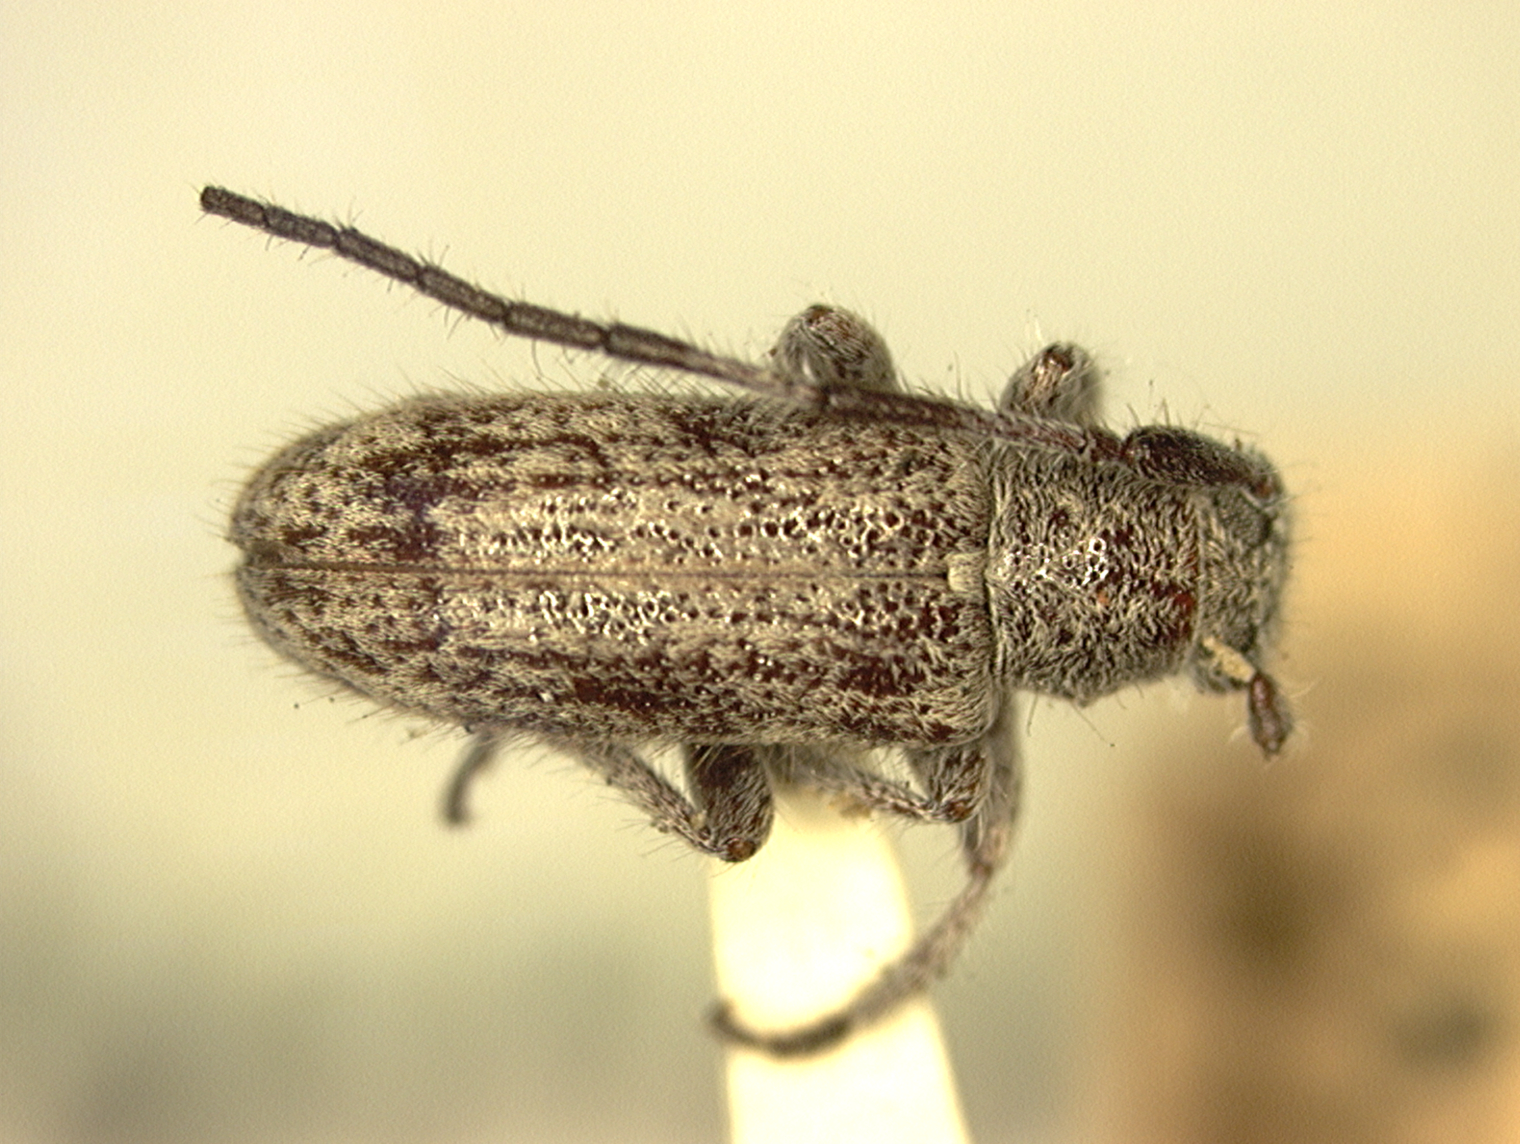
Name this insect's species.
Eupogonius griseus
